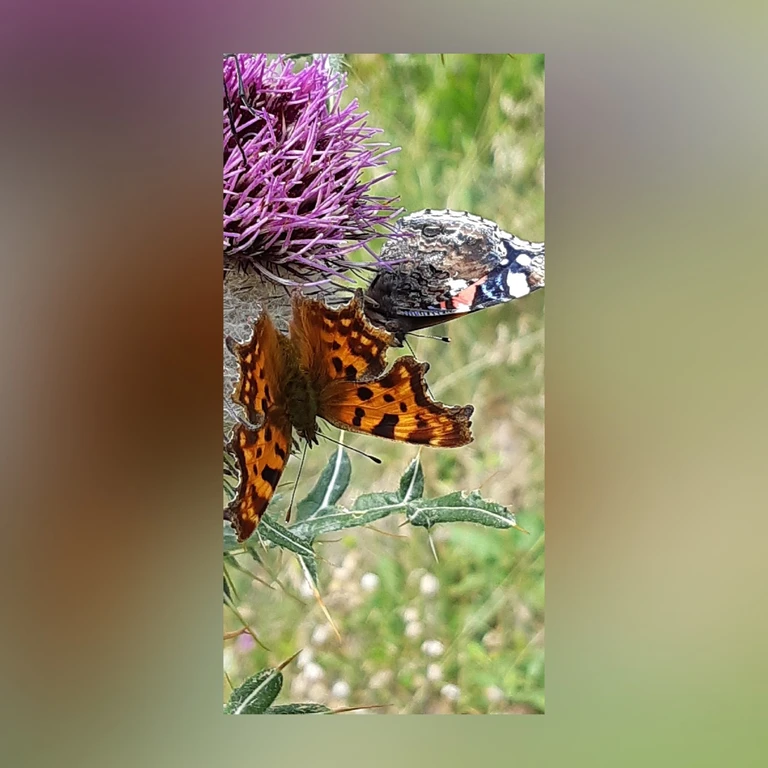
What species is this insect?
Polygonia c-album
